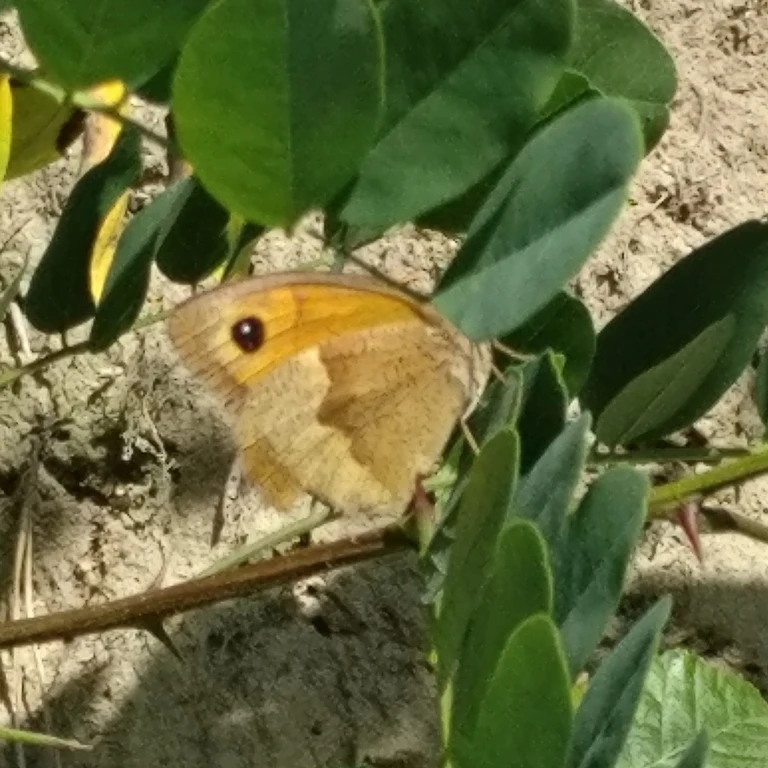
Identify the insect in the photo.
Maniola jurtina
